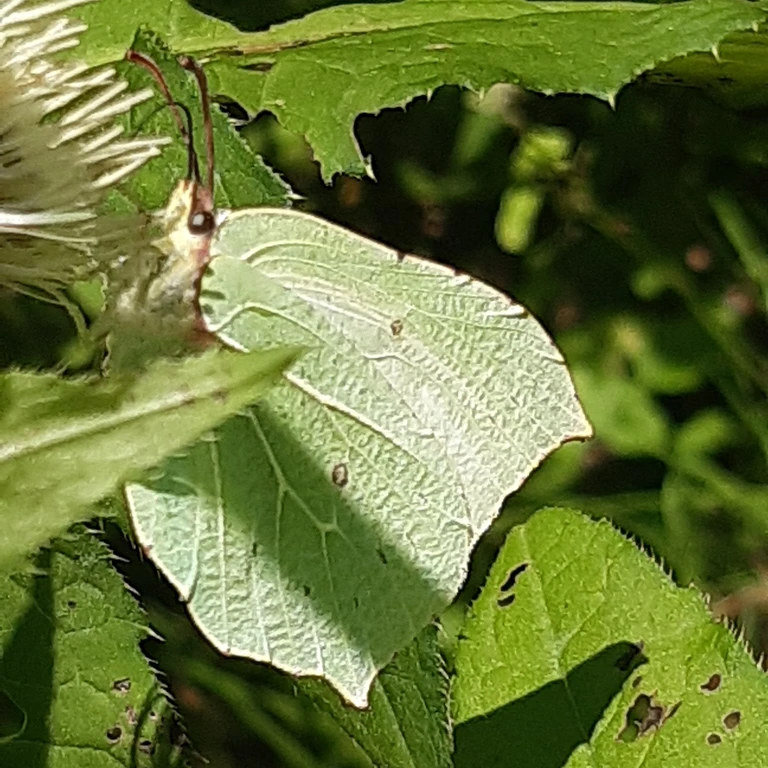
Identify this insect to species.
Gonepteryx rhamni
